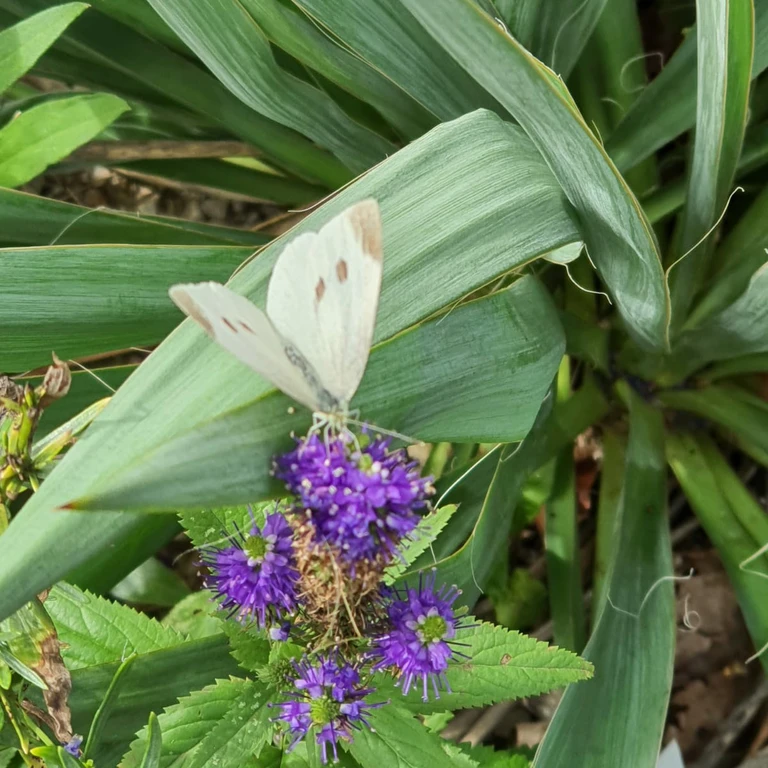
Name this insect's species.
Pieris rapae
